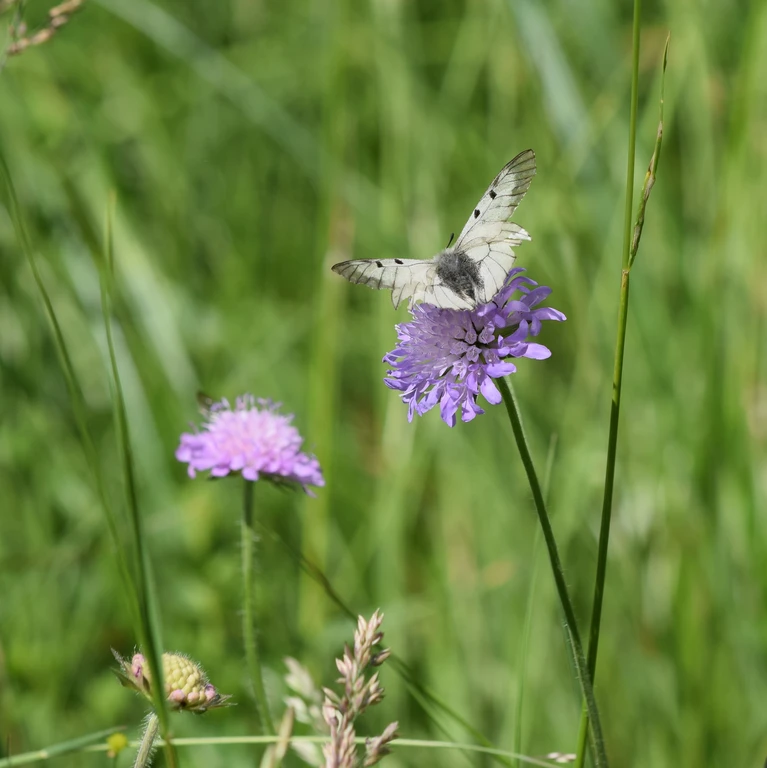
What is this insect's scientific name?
Parnassius mnemosyne
